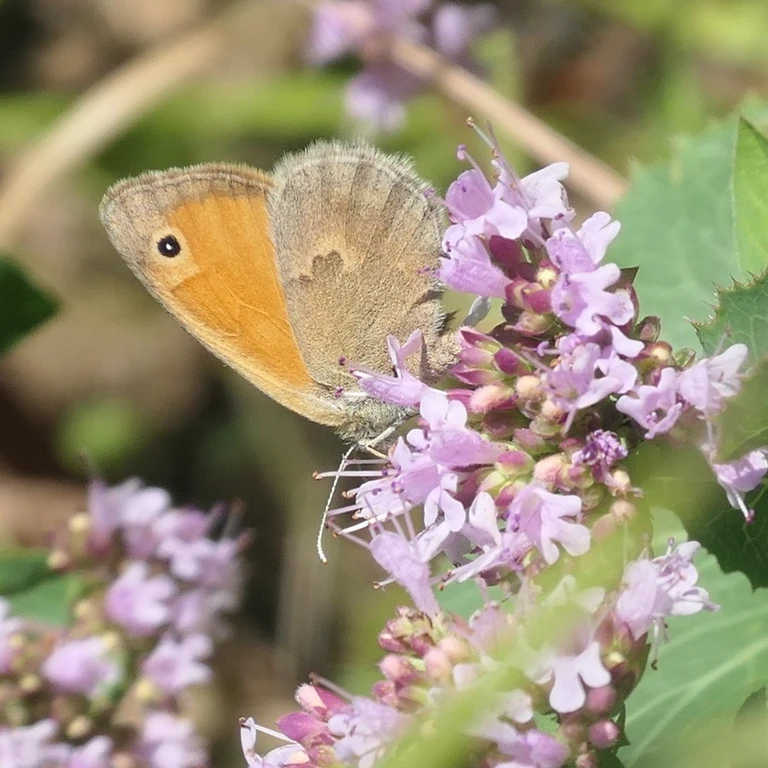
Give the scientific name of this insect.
Coenonympha pamphilus
